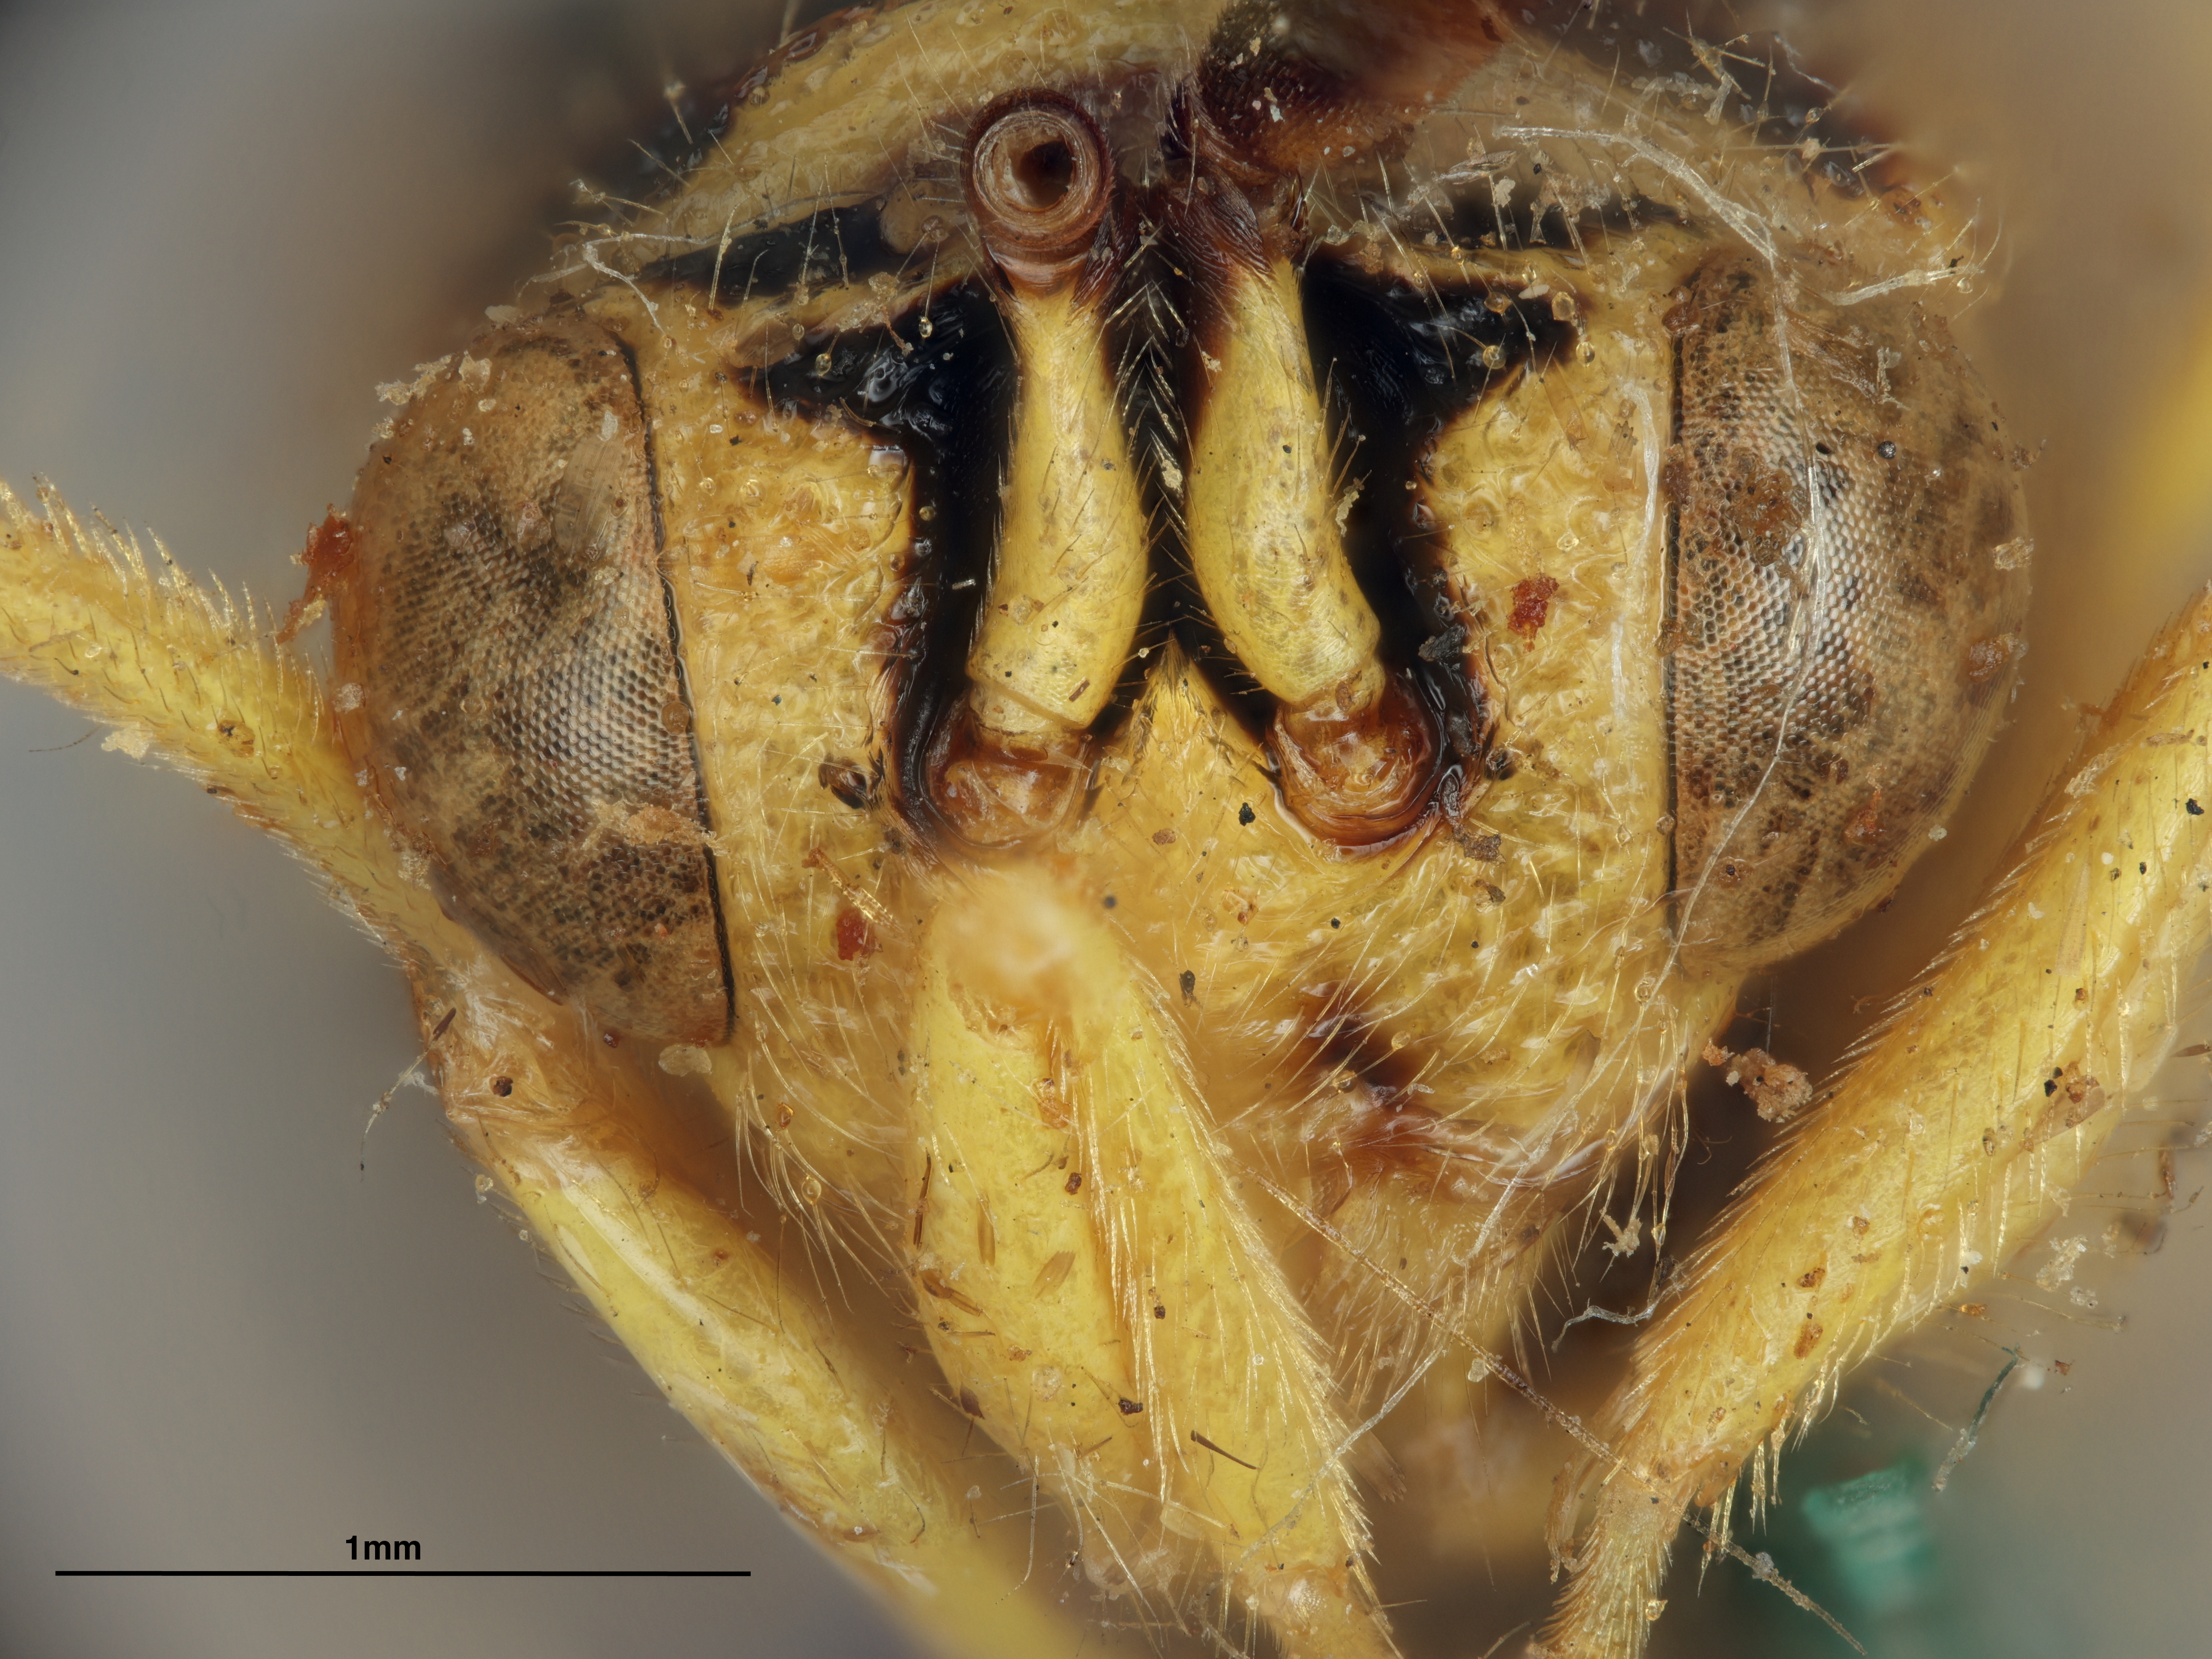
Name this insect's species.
Spilochalcis virens
